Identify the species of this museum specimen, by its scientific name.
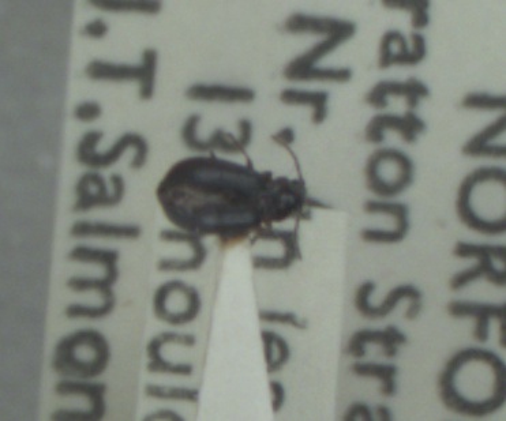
Bradycellus ruficollis
